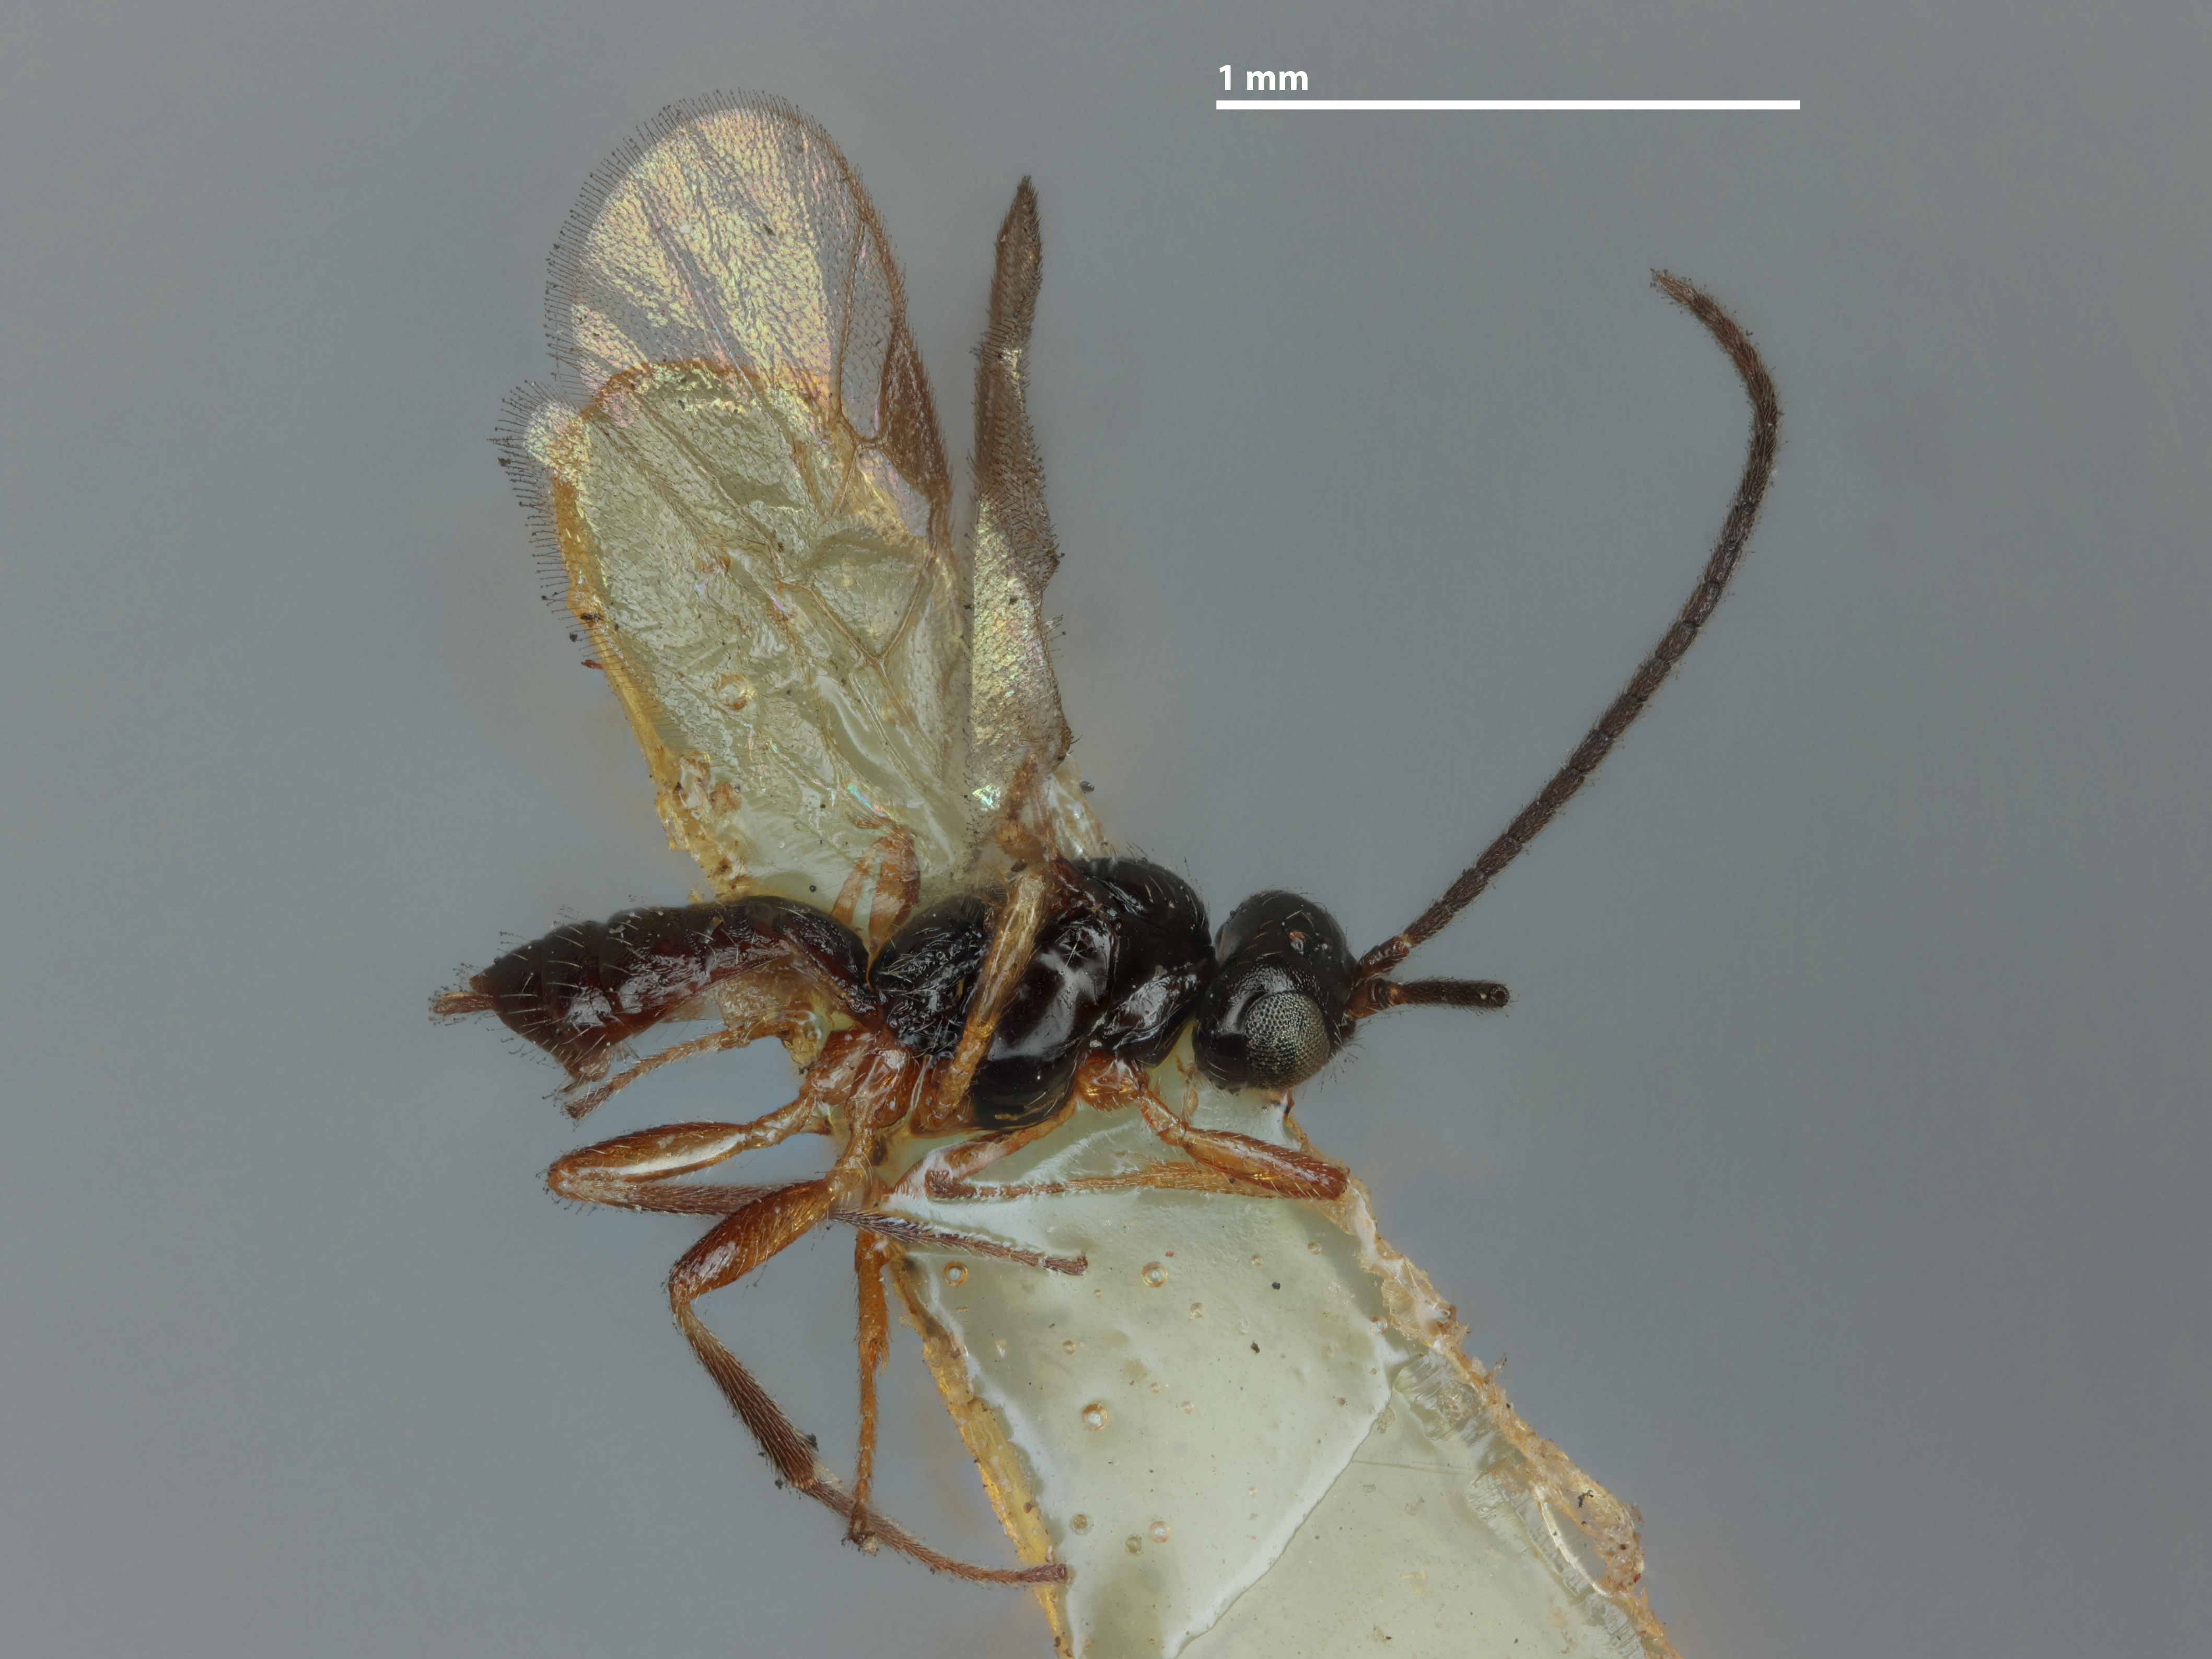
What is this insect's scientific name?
Gnaptodon rugulosus
